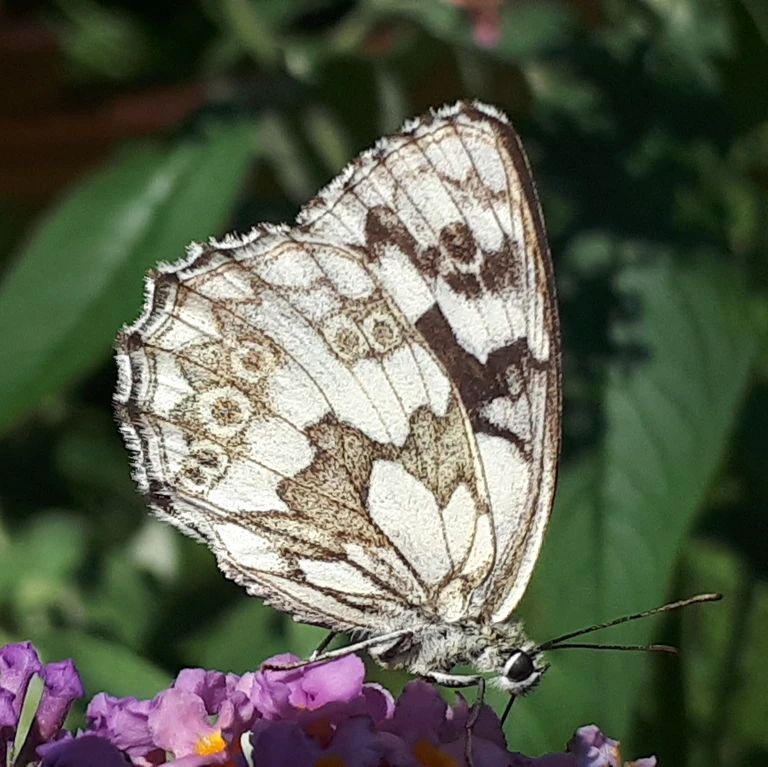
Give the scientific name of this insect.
Melanargia galathea
